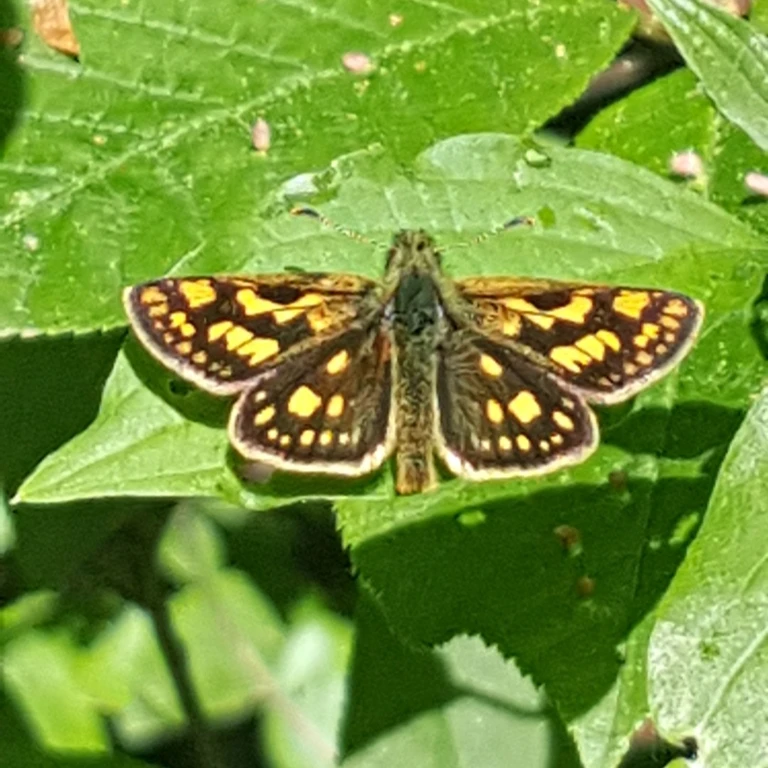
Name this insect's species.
Carterocephalus palaemon
